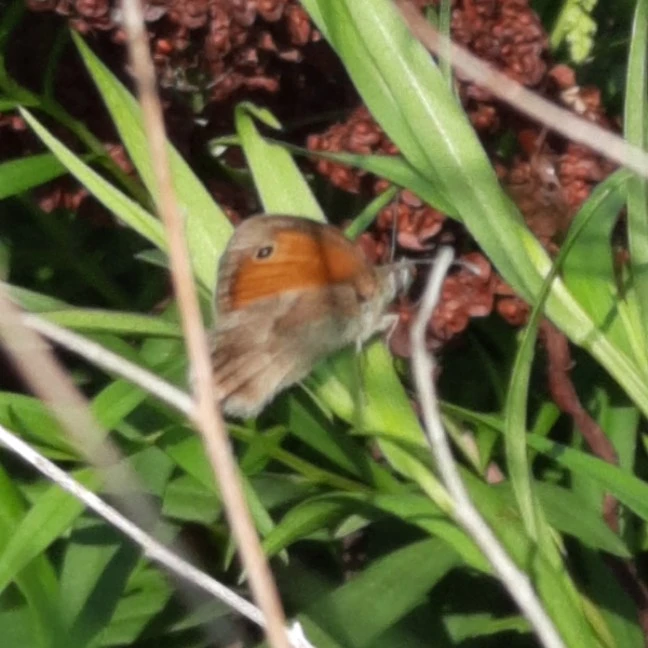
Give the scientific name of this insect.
Coenonympha pamphilus
